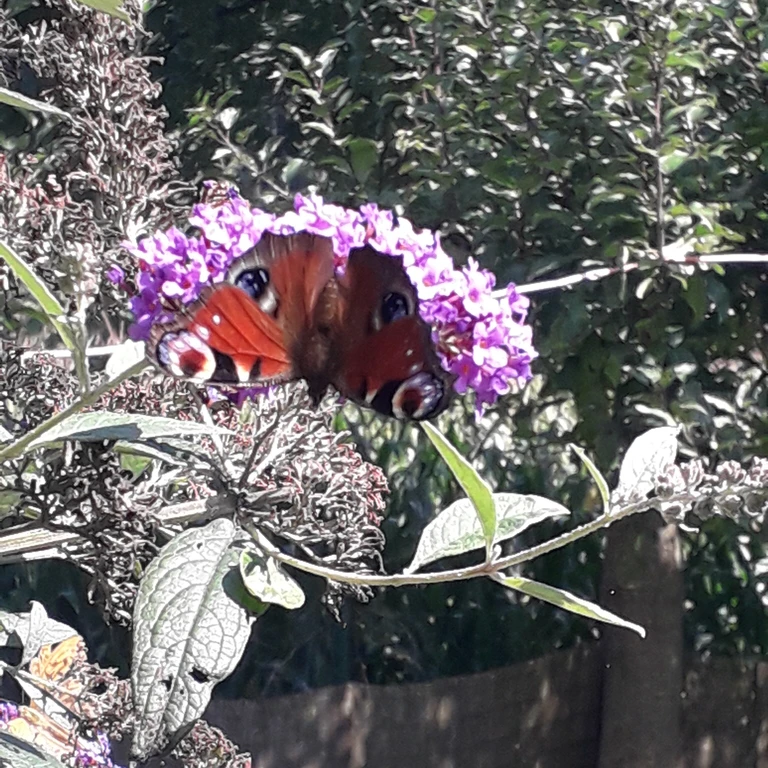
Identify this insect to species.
Aglais io
